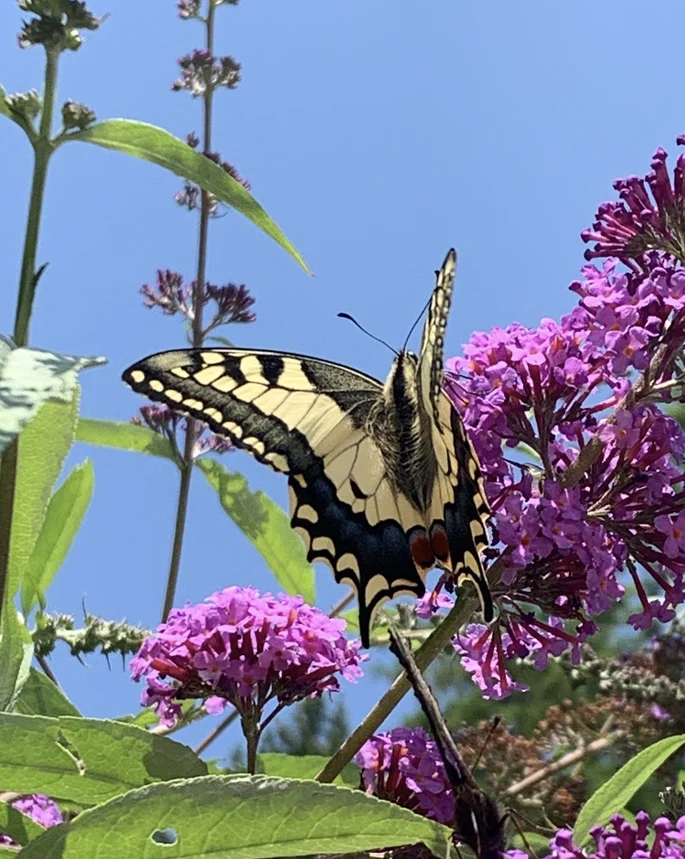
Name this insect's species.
Papilio machaon
